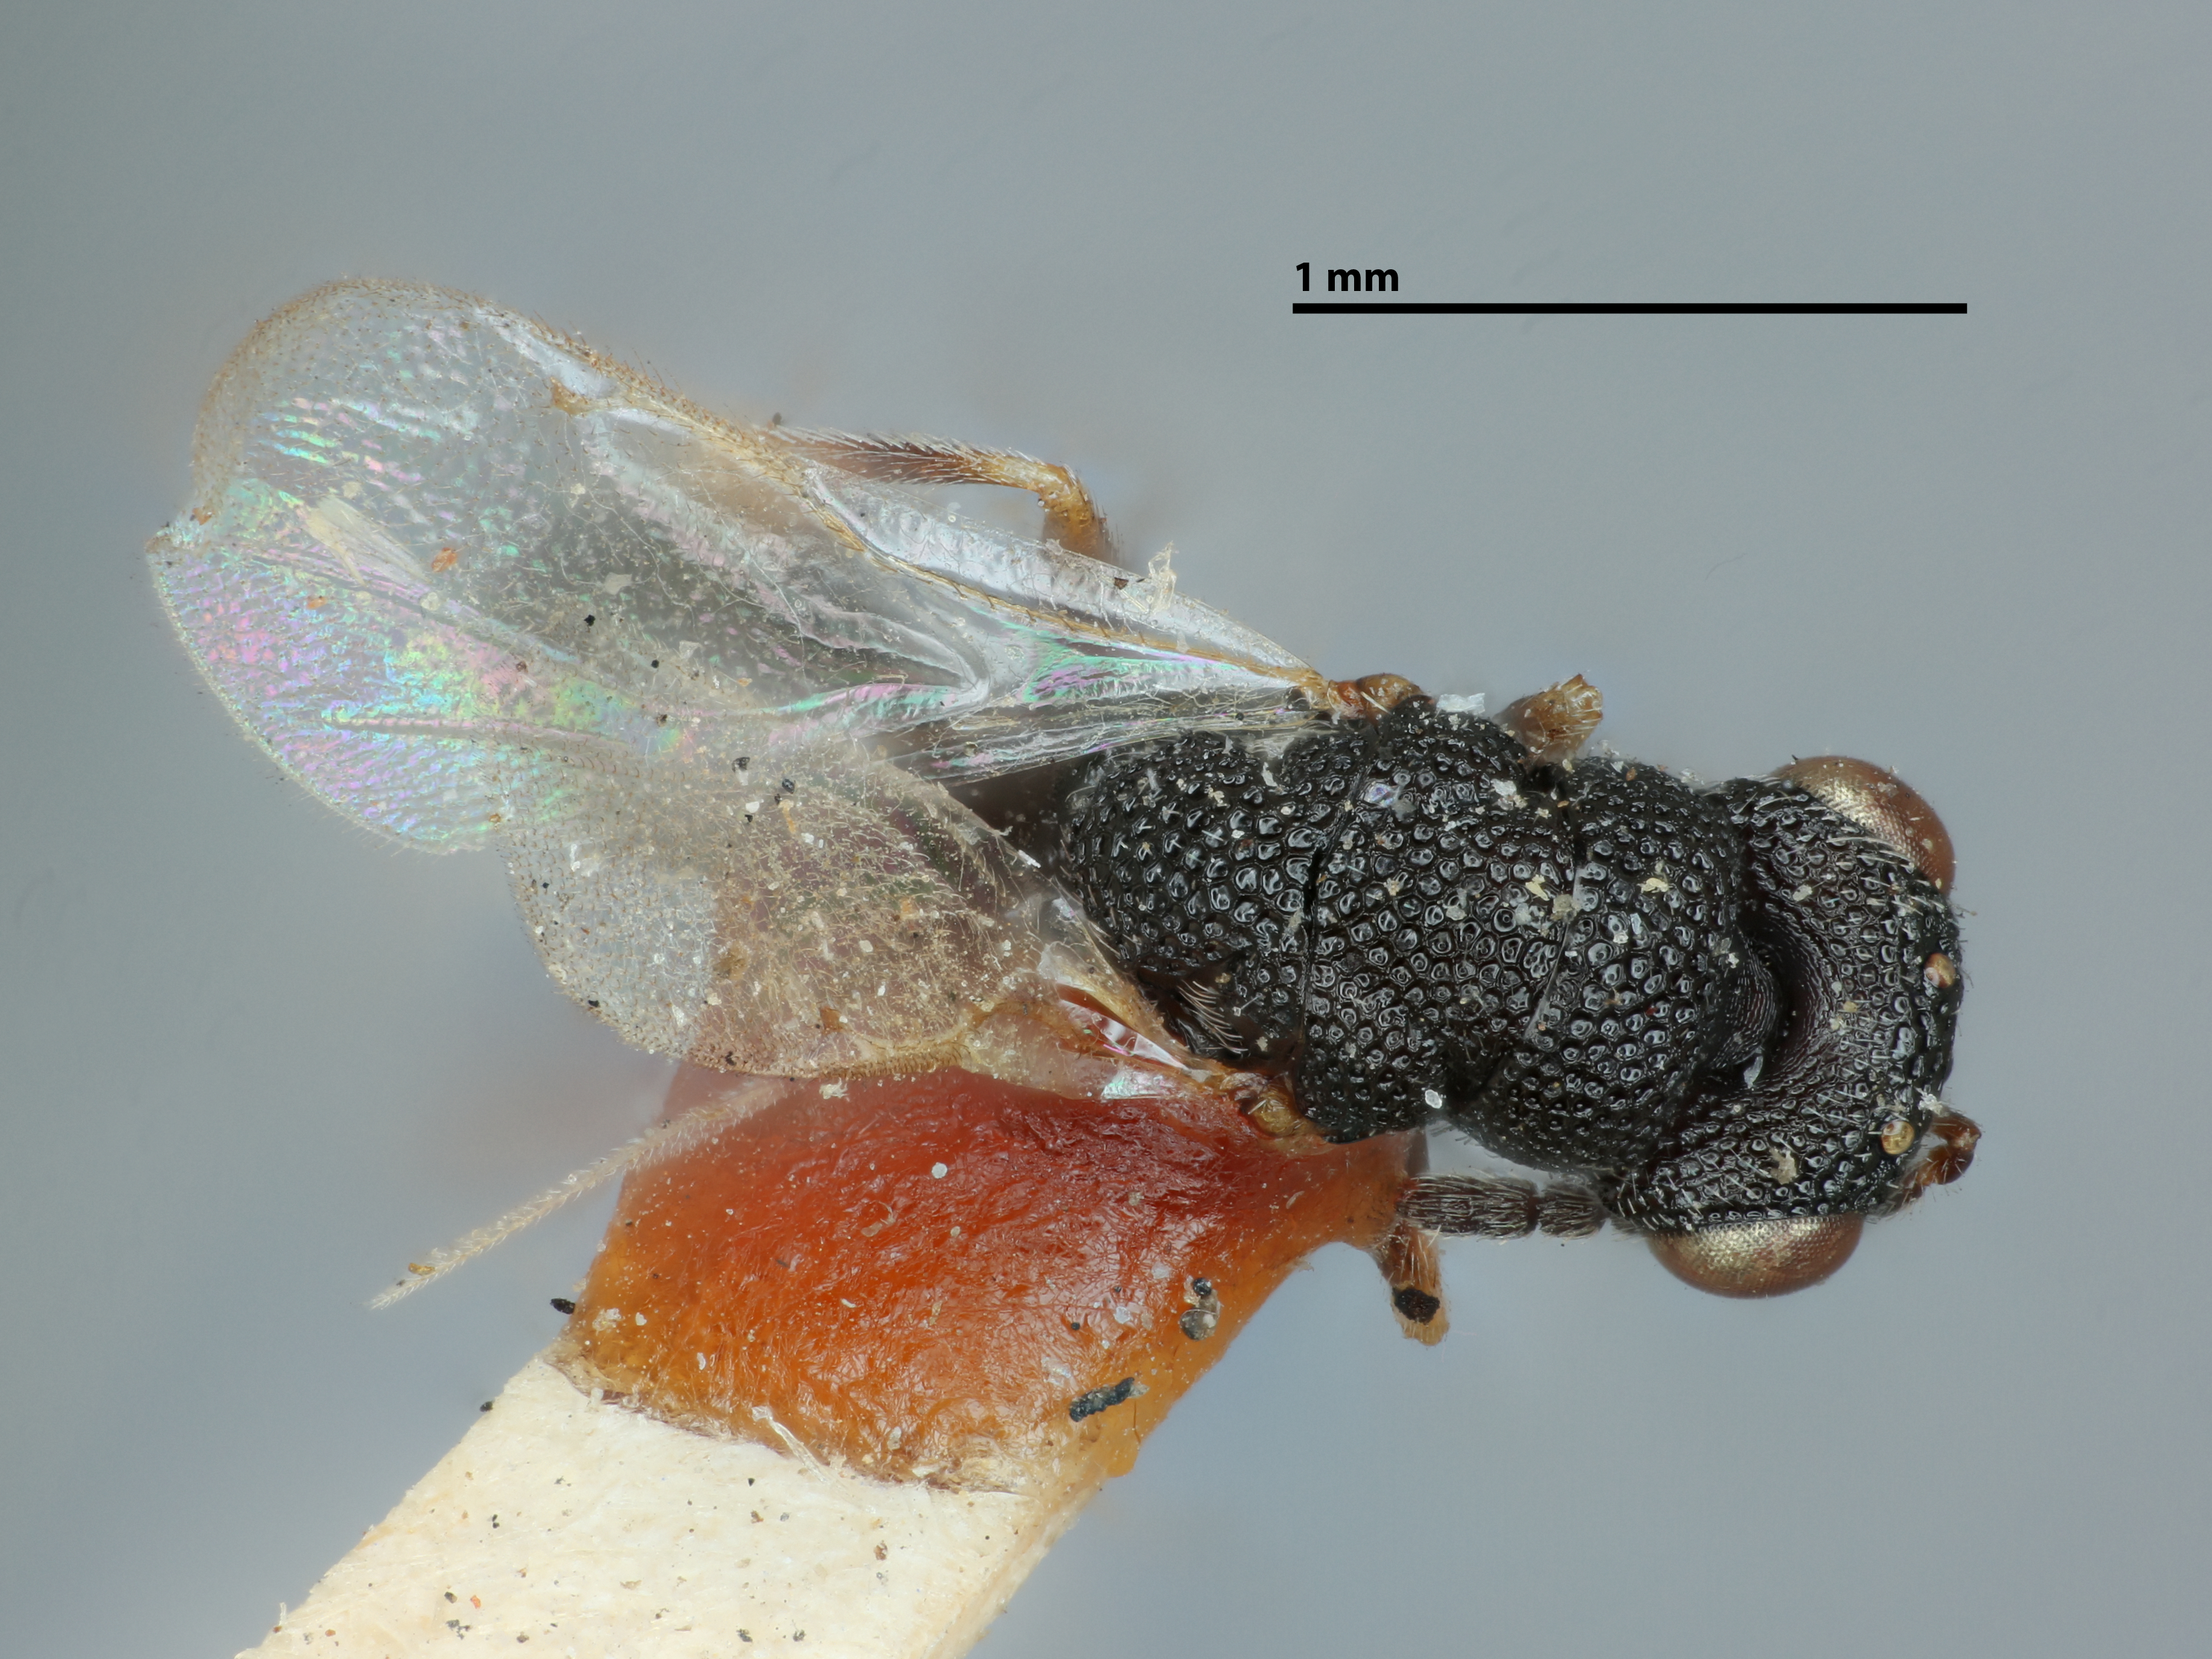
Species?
Decatoma maculipes
